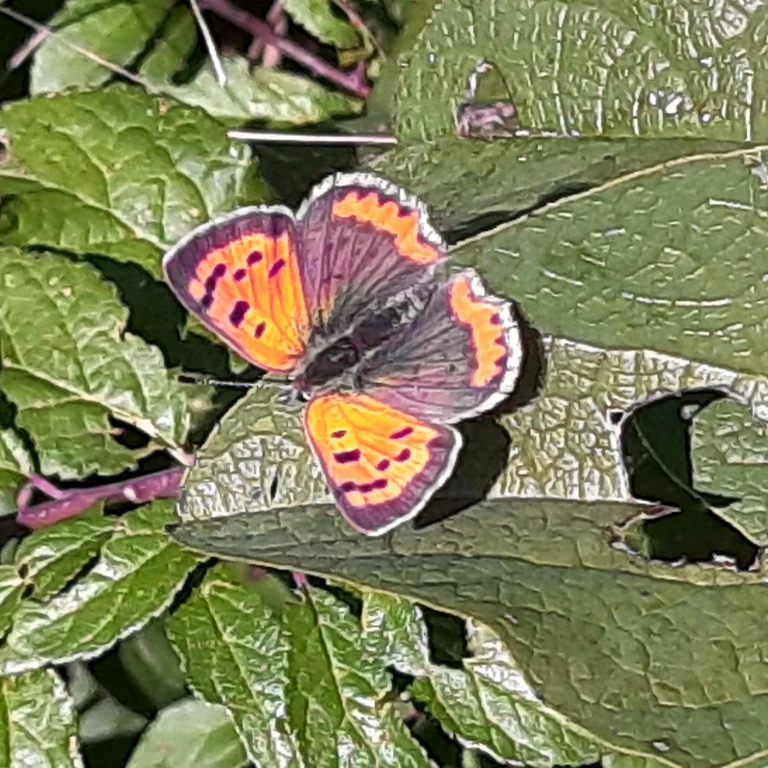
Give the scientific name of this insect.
Lycaena phlaeas
